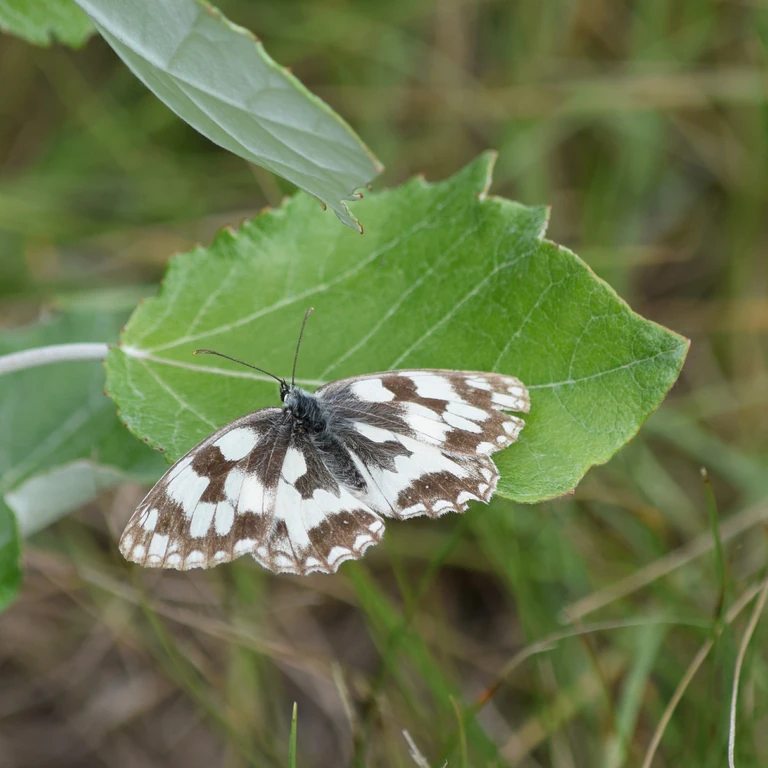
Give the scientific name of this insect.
Melanargia galathea
